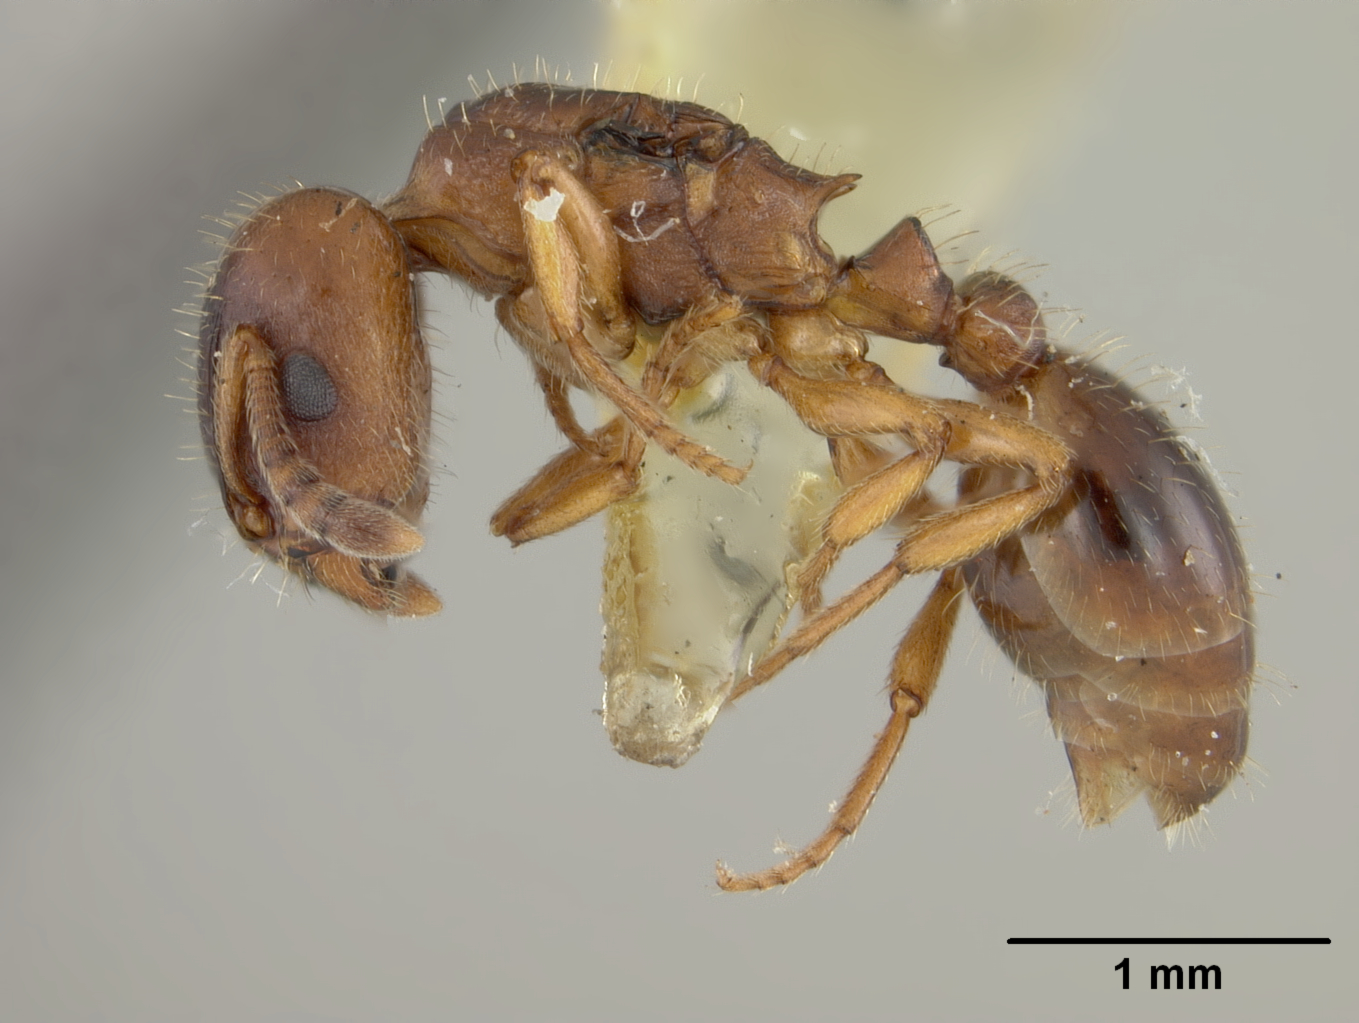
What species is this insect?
Harpagoxenus canadensis
